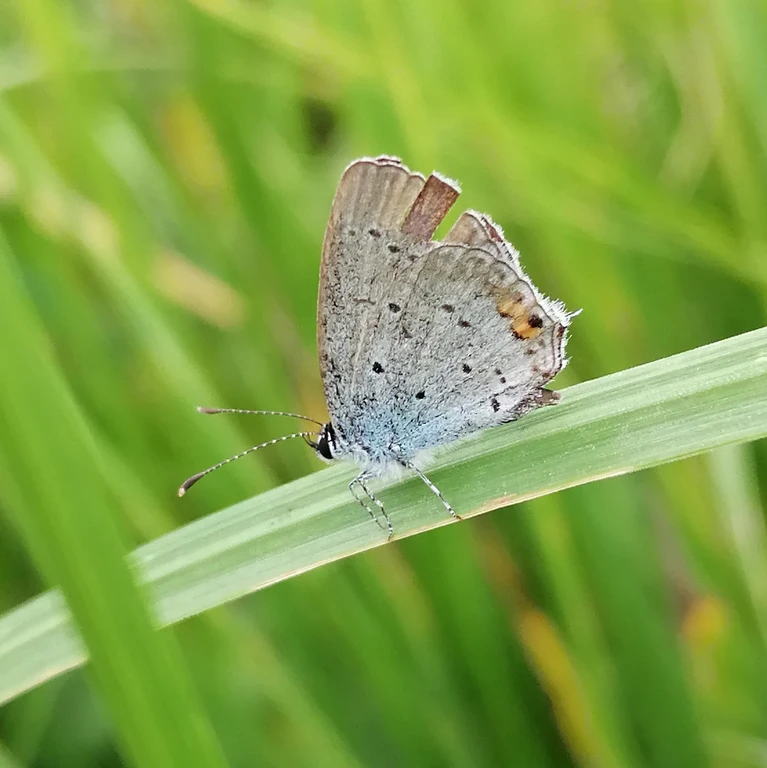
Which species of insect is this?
Cupido argiades (also Elkalyce argiades)
